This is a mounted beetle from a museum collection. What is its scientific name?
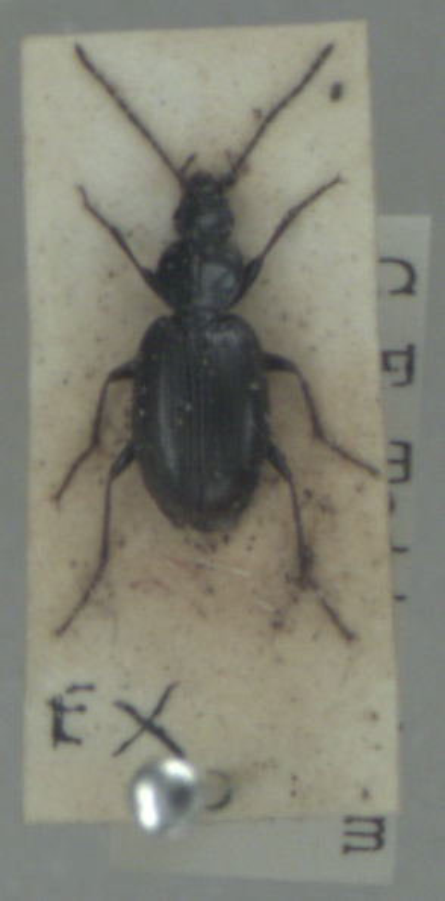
Agonum fuliginosum
